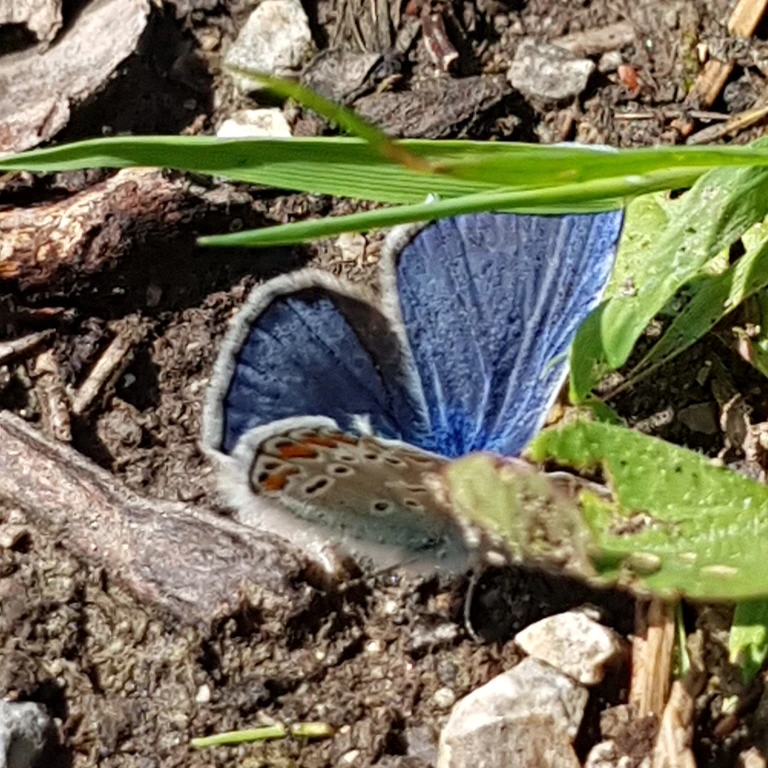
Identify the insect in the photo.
Polyommatus icarus
